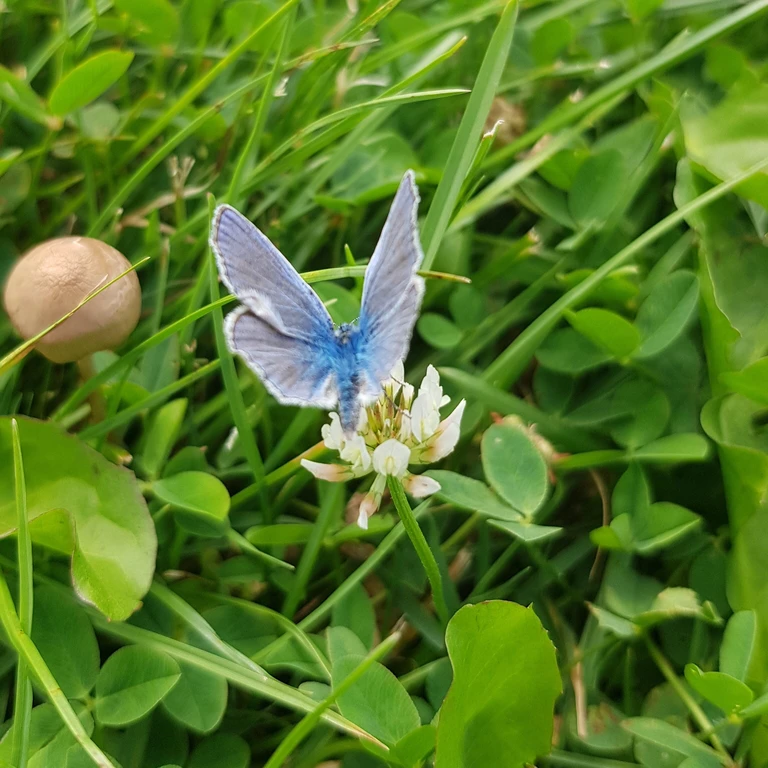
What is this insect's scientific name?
Polyommatus icarus
